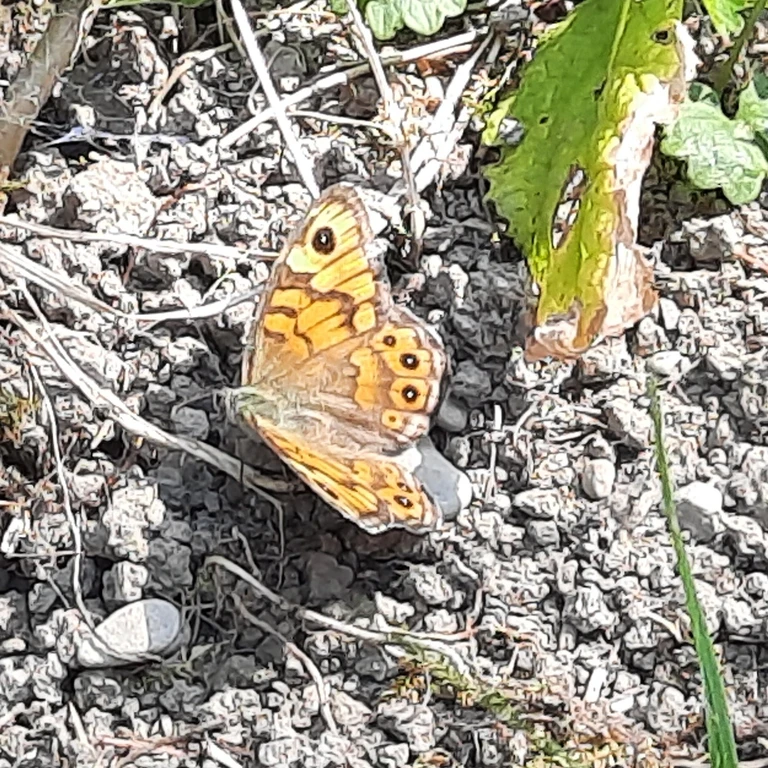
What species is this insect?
Lasiommata megera (also Pararge megera)
